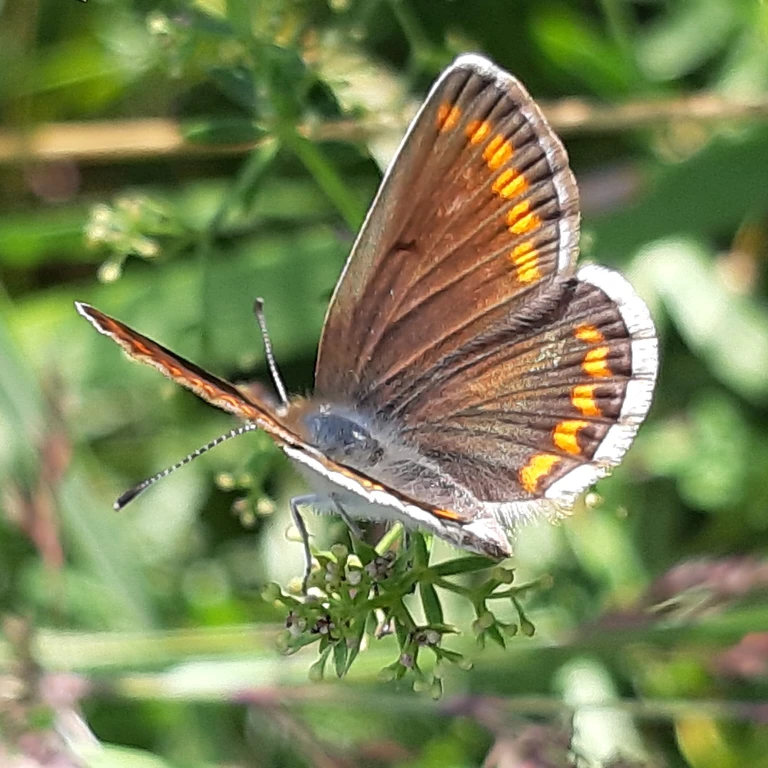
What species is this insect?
Aricia agestis/artaxerxes
